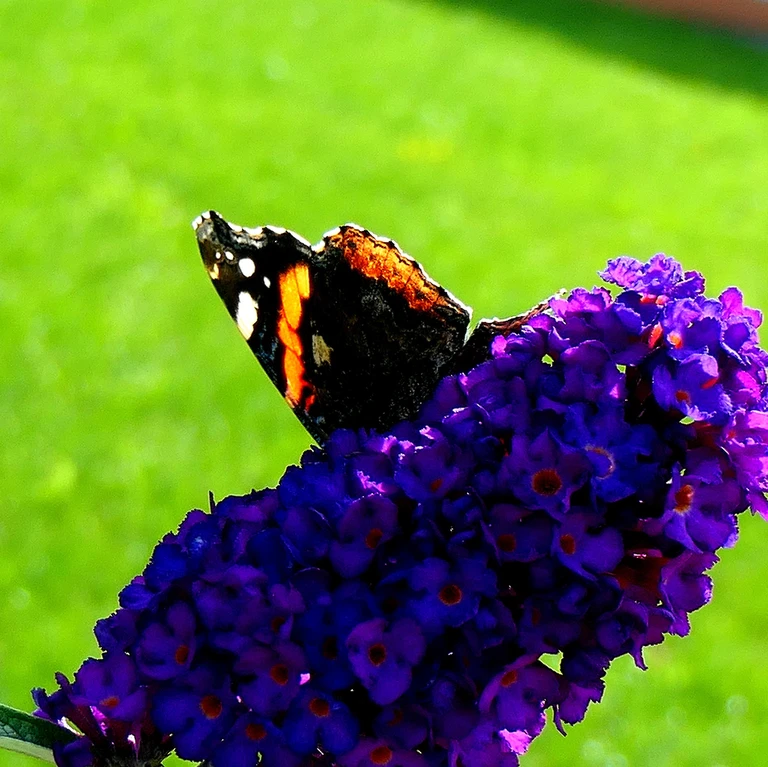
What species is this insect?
Vanessa atalanta
